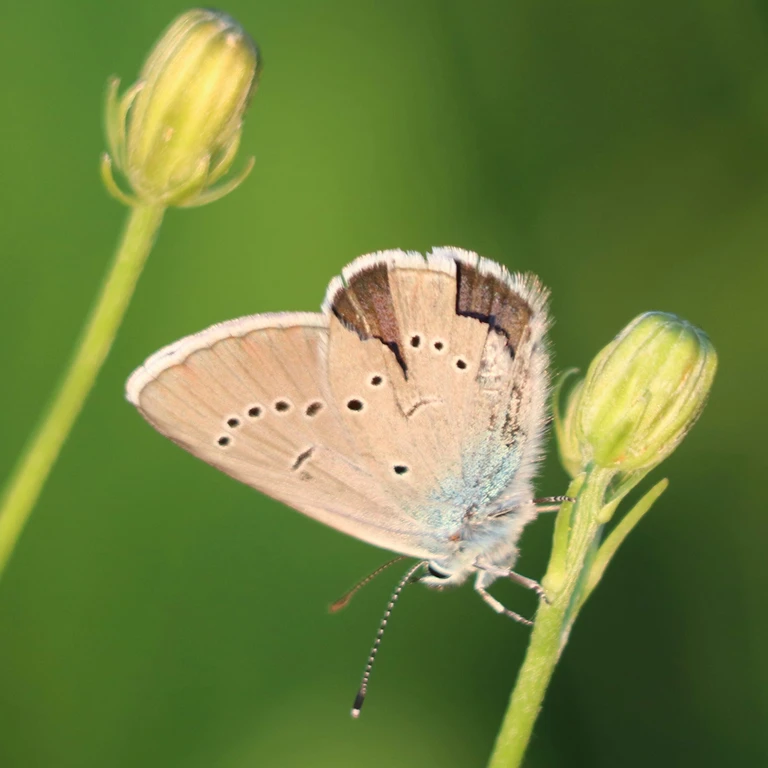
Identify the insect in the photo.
Cyaniris semiargus
